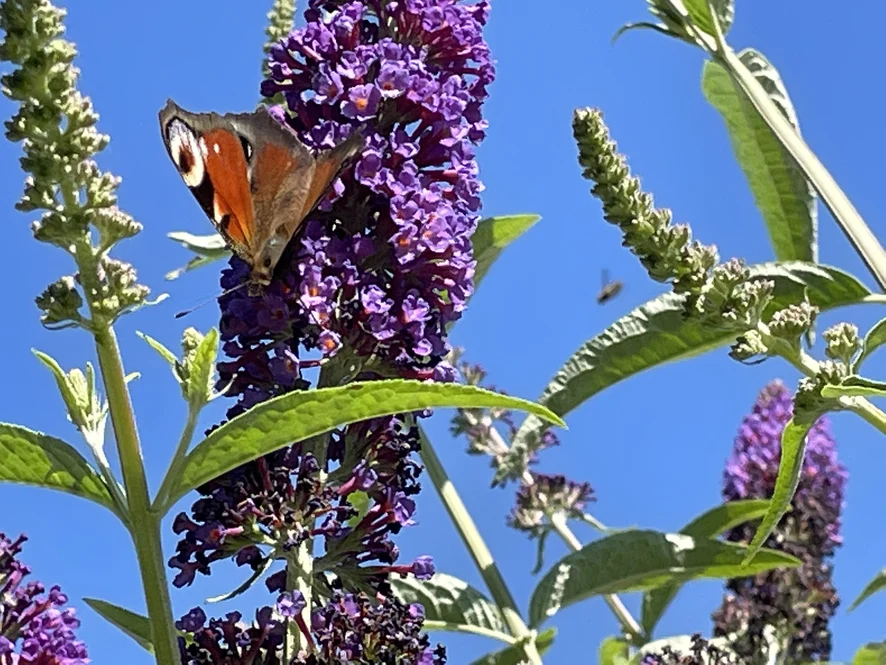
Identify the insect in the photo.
Aglais io
